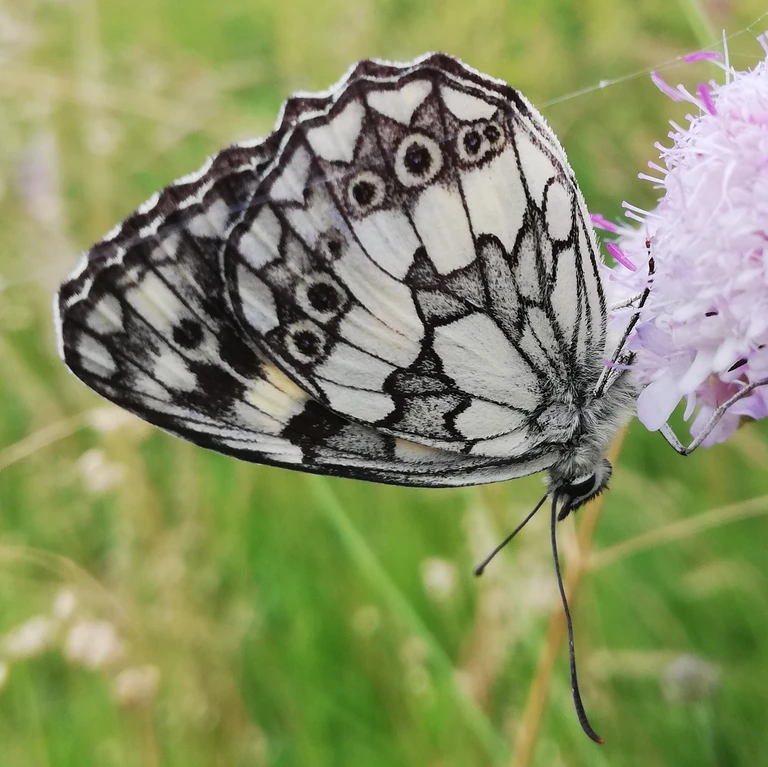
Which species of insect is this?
Melanargia galathea
